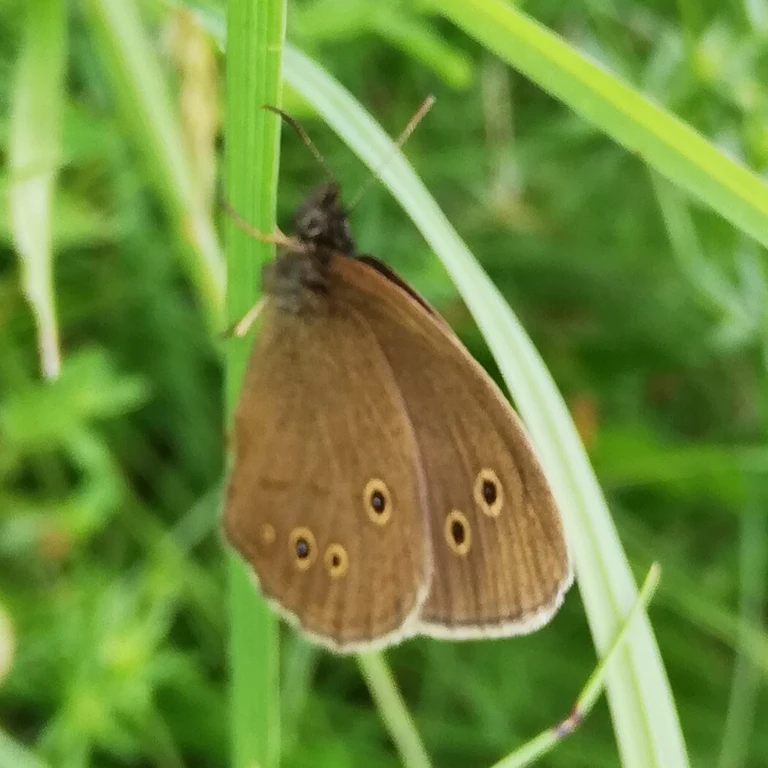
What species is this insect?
Aphantopus hyperantus
